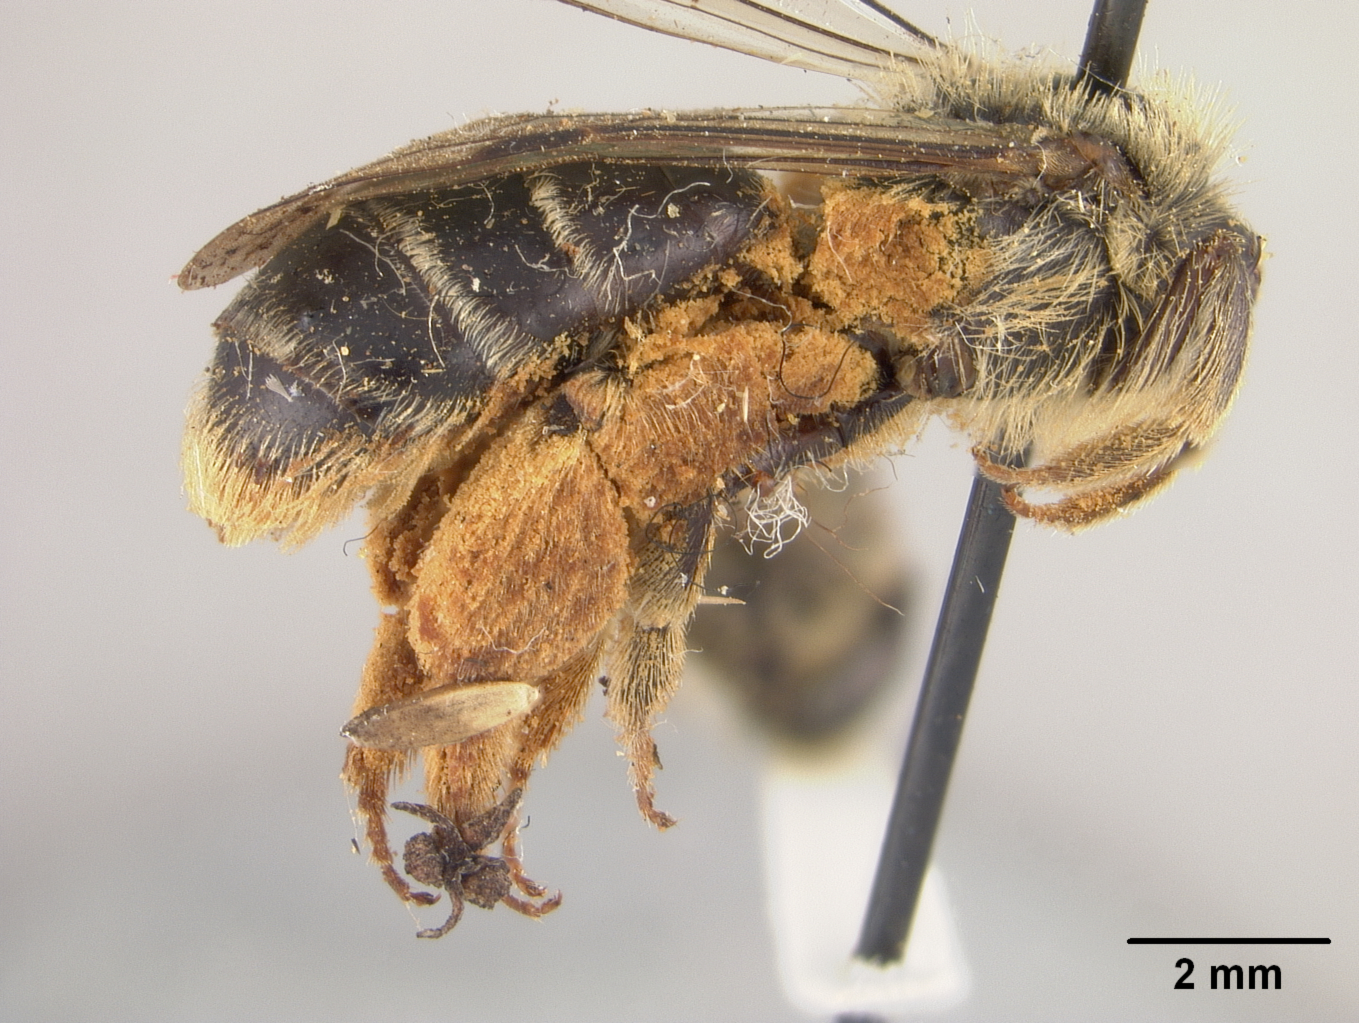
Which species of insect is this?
Andrena braccata
